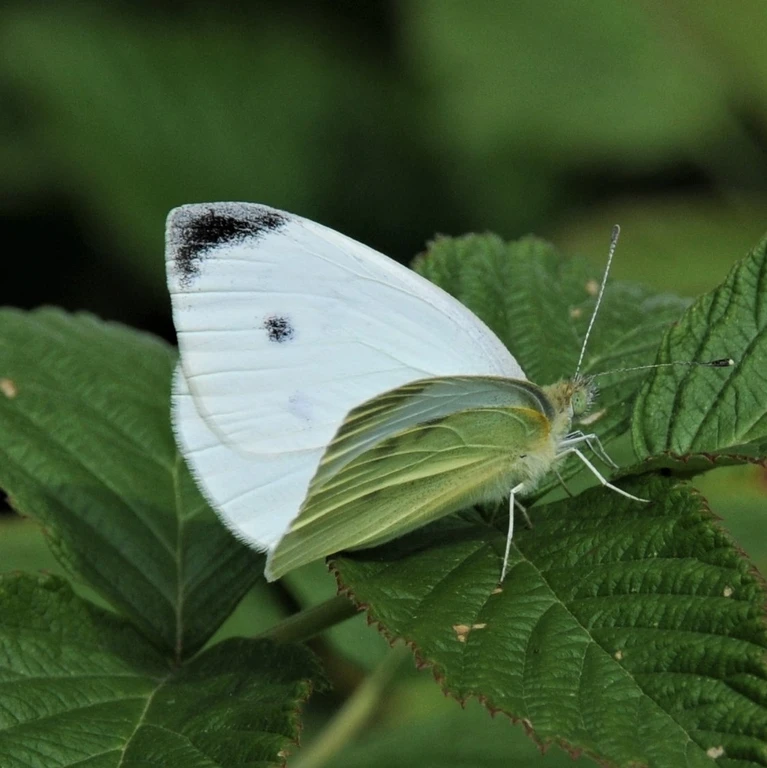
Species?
Pieris rapae
